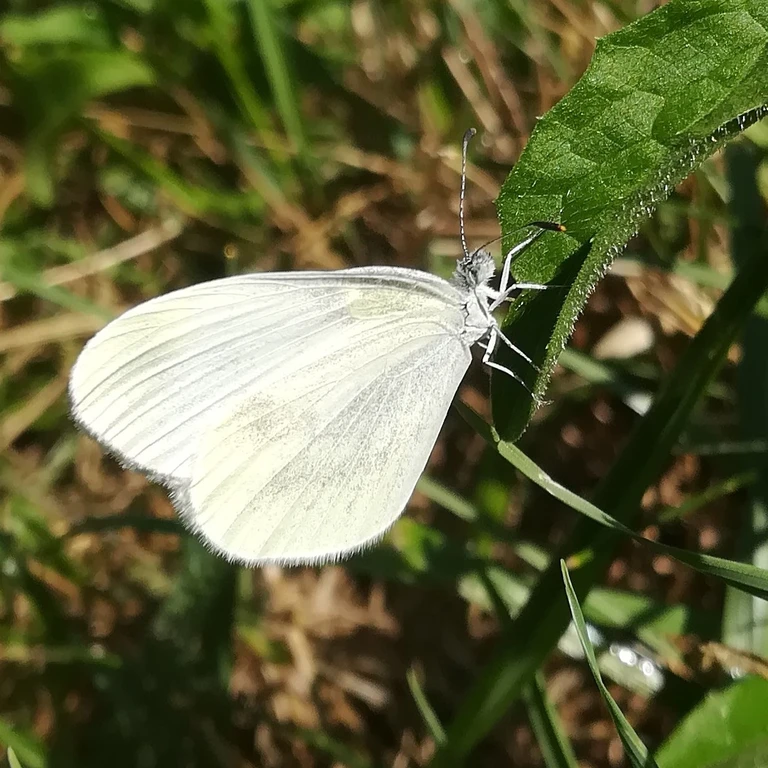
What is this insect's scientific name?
Leptidea sinapis/juvernica
